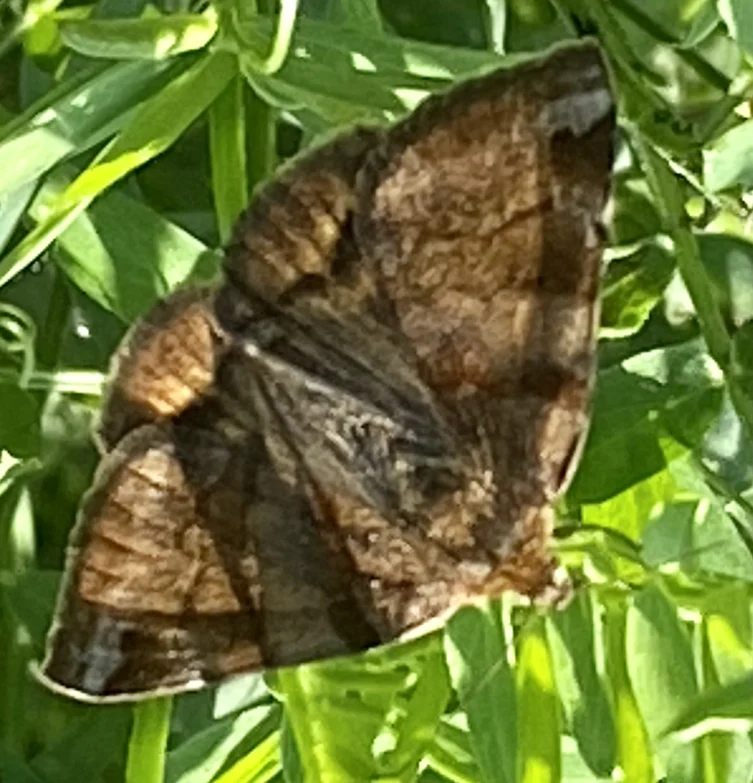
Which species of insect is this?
Euclidia glyphica
